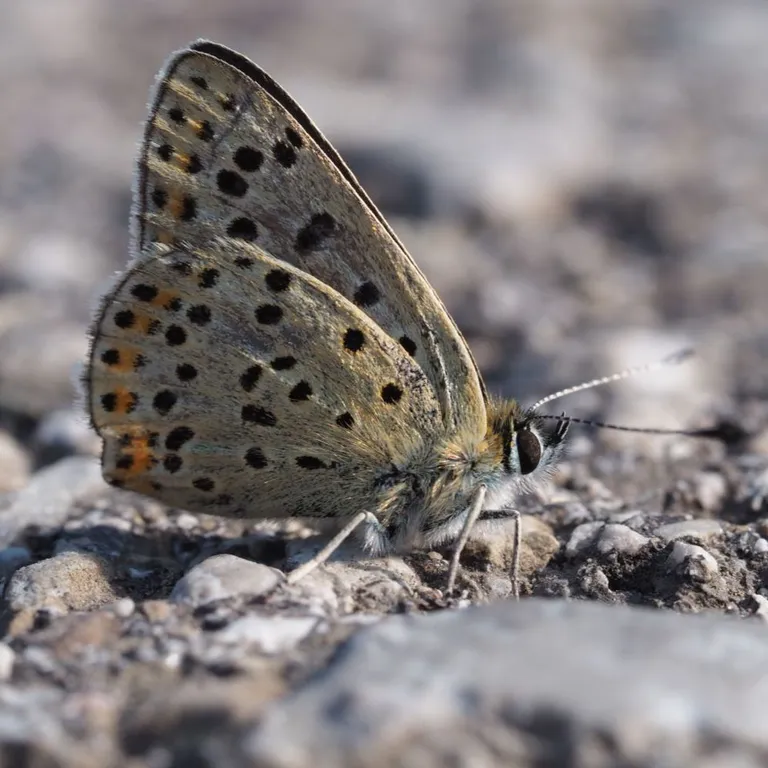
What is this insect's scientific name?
Lycaena tityrus (also Loweia tityrus)
